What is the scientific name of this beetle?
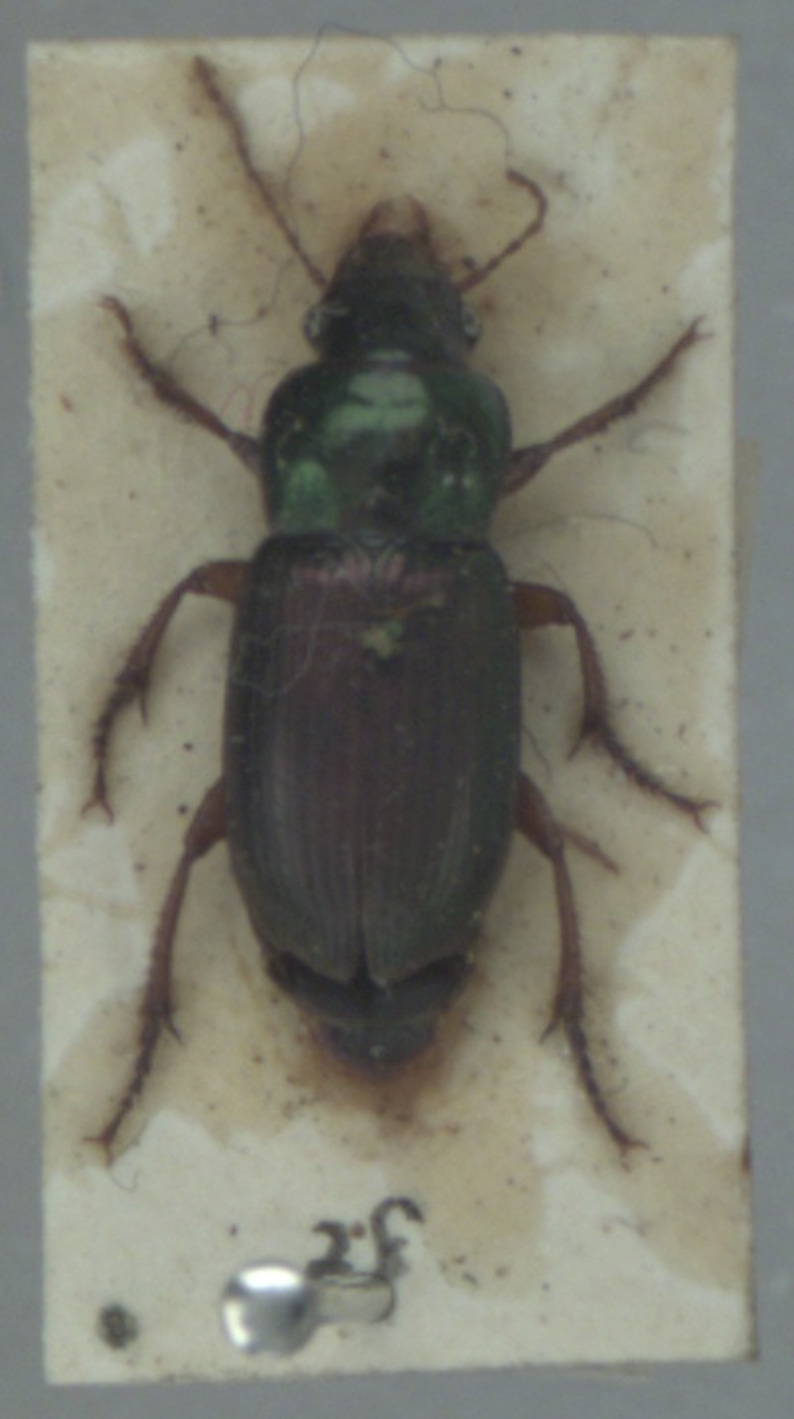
Harpalus affinis
